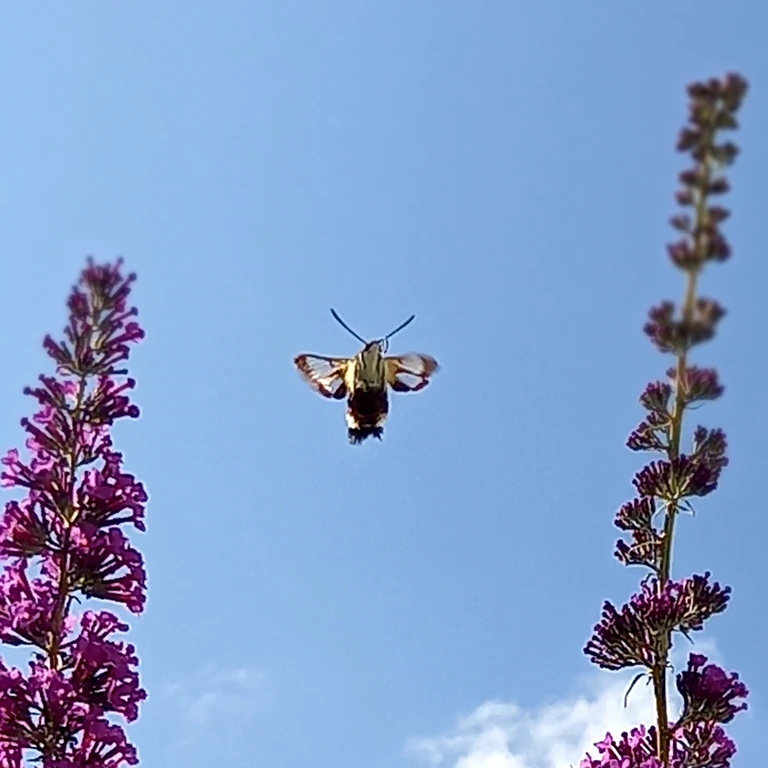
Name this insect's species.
Hemaris fuciformis
